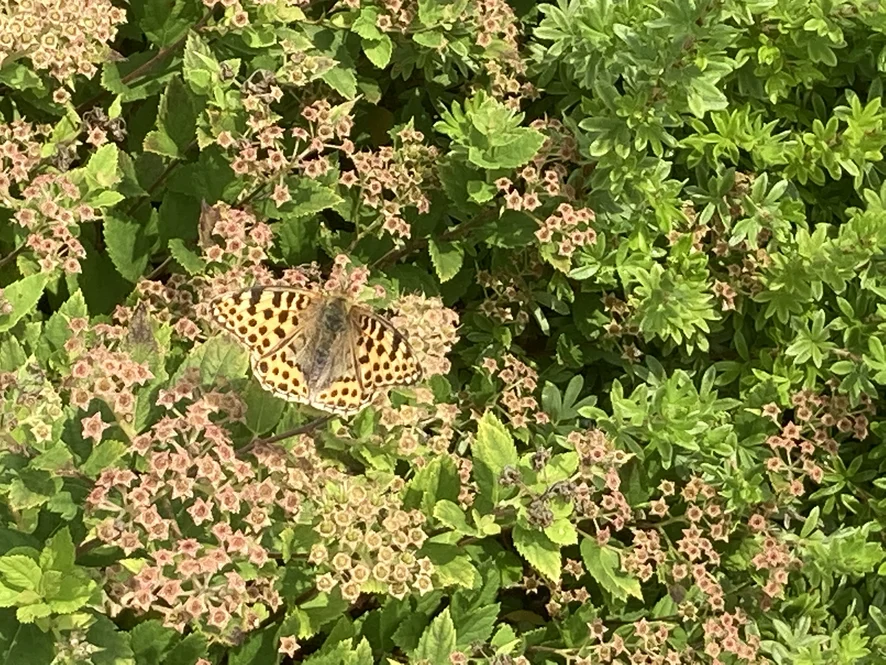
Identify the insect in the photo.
Issoria lathonia
